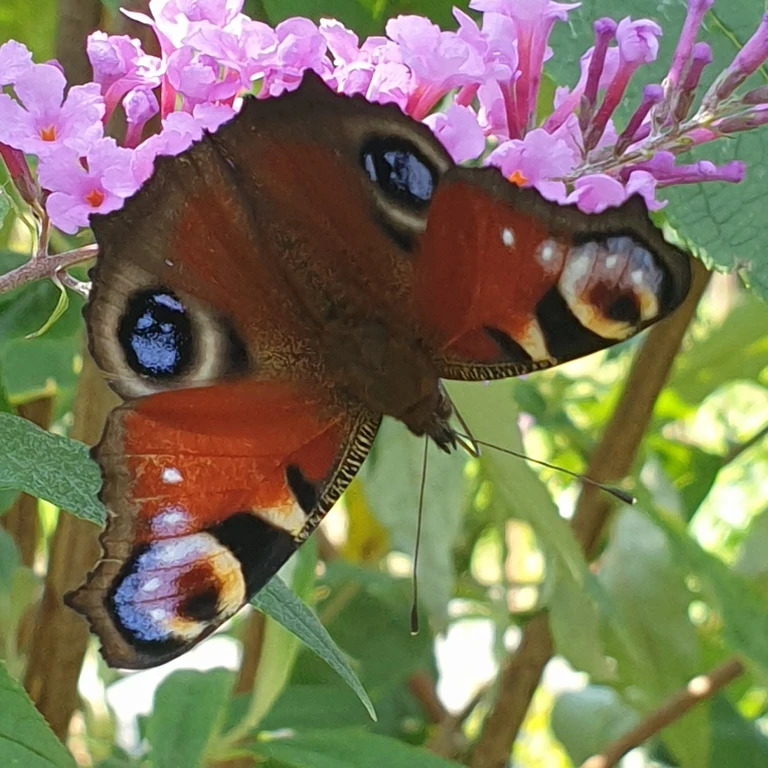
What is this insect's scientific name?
Aglais io
